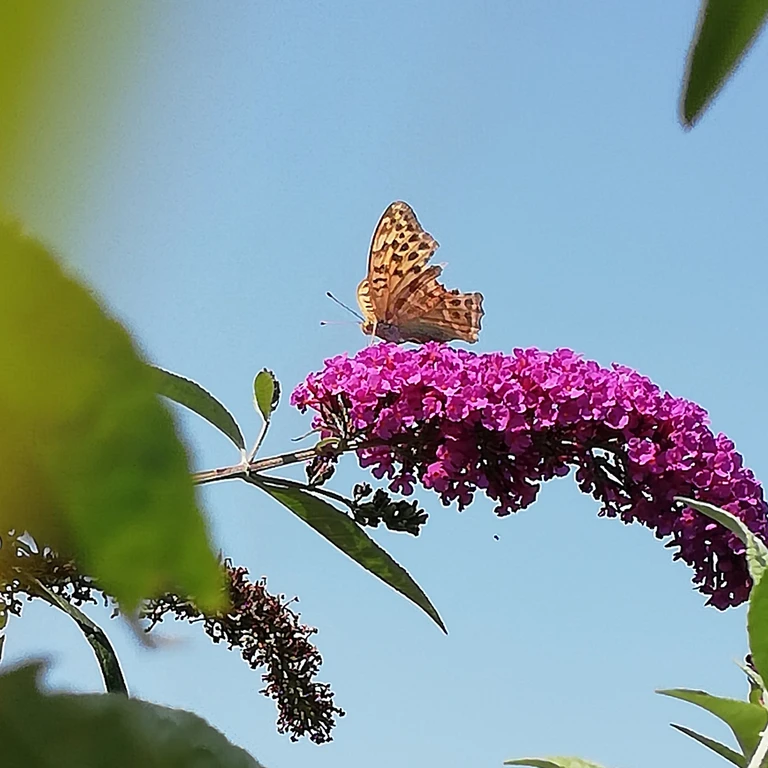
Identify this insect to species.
Argynnis paphia
